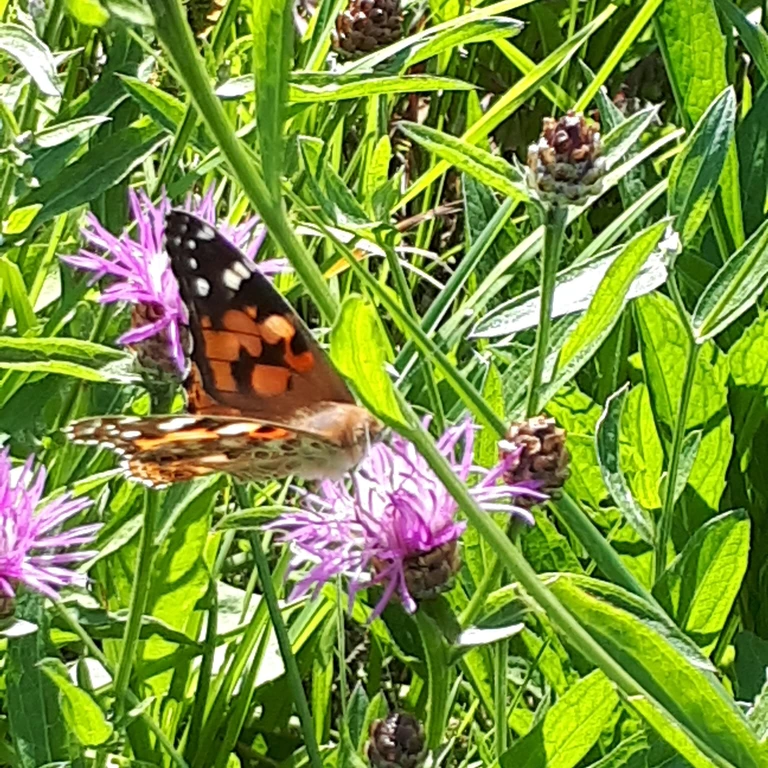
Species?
Vanessa cardui
